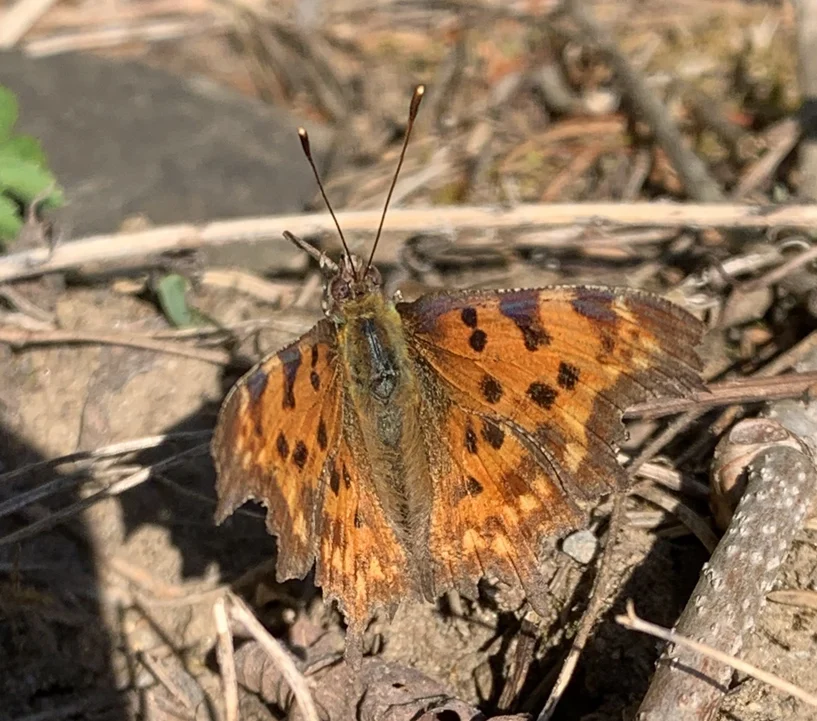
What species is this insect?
Polygonia c-album
